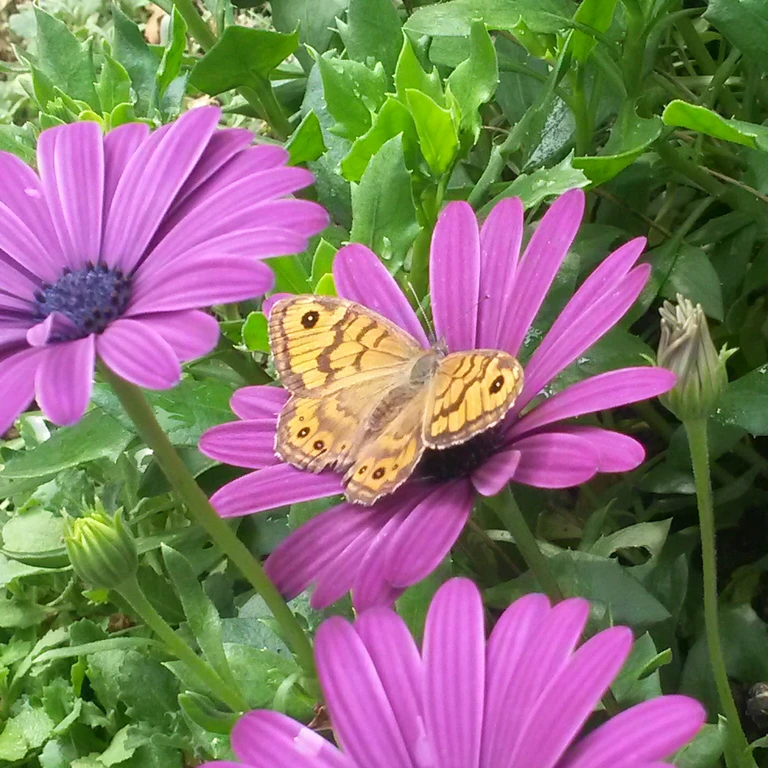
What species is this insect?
Lasiommata megera (also Pararge megera)
